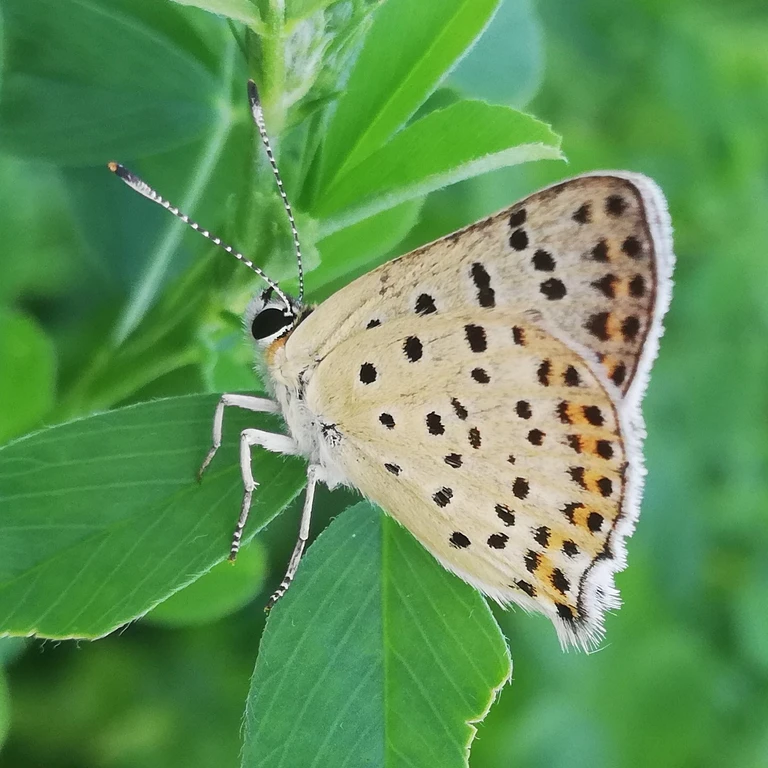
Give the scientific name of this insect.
Lycaena tityrus (also Loweia tityrus)
